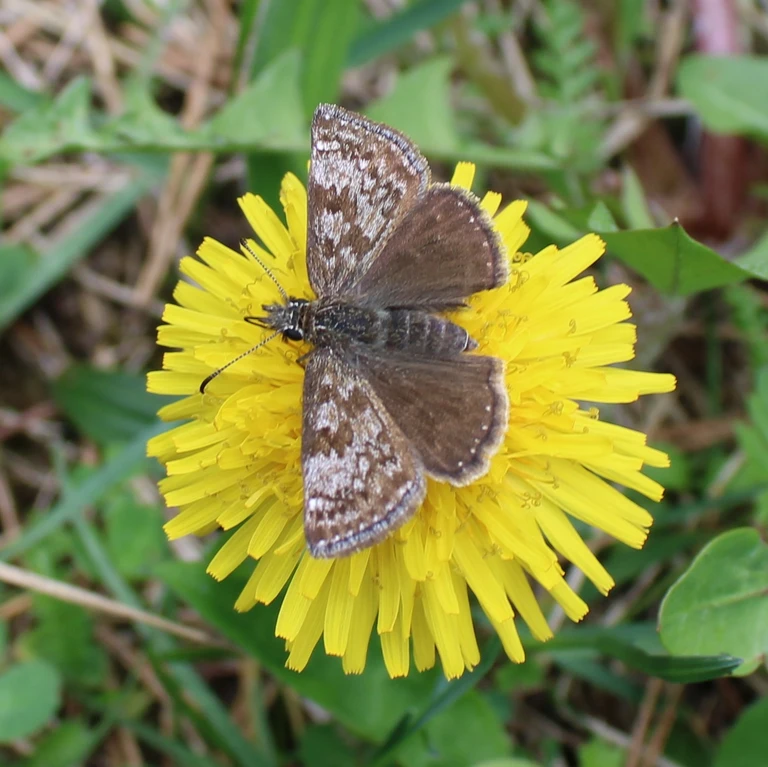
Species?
Erynnis tages
